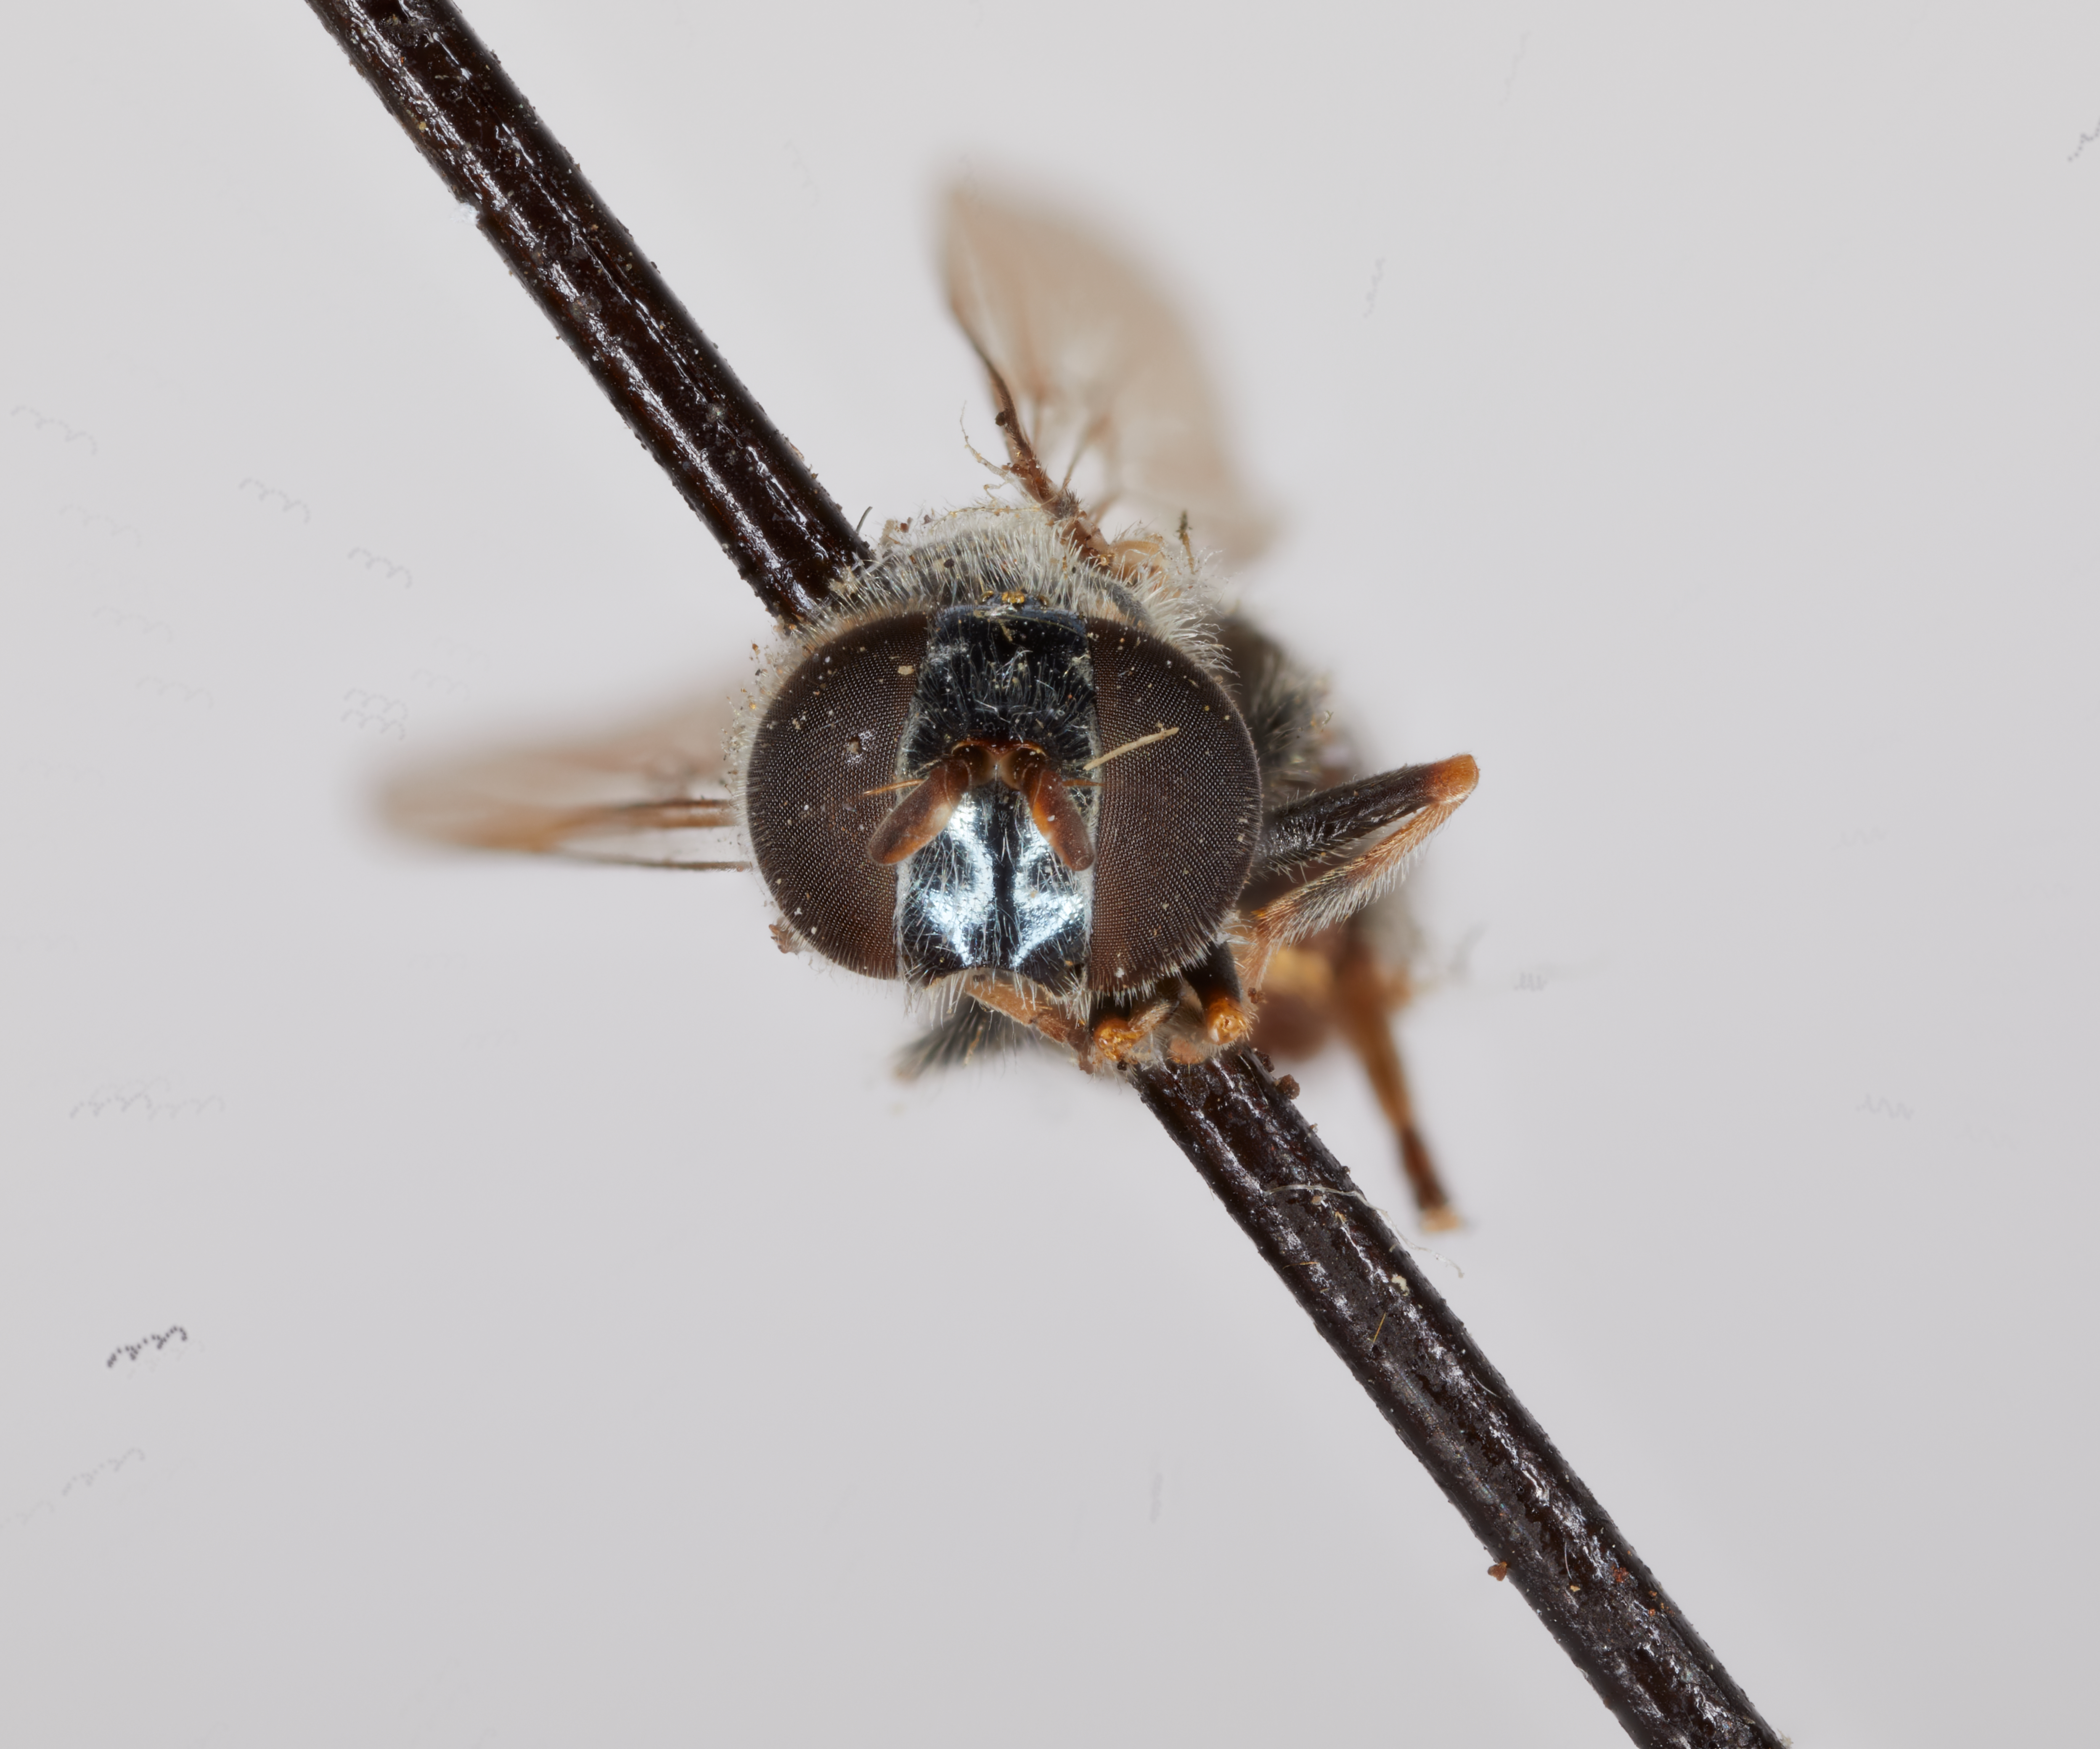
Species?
Pipiza pistica
